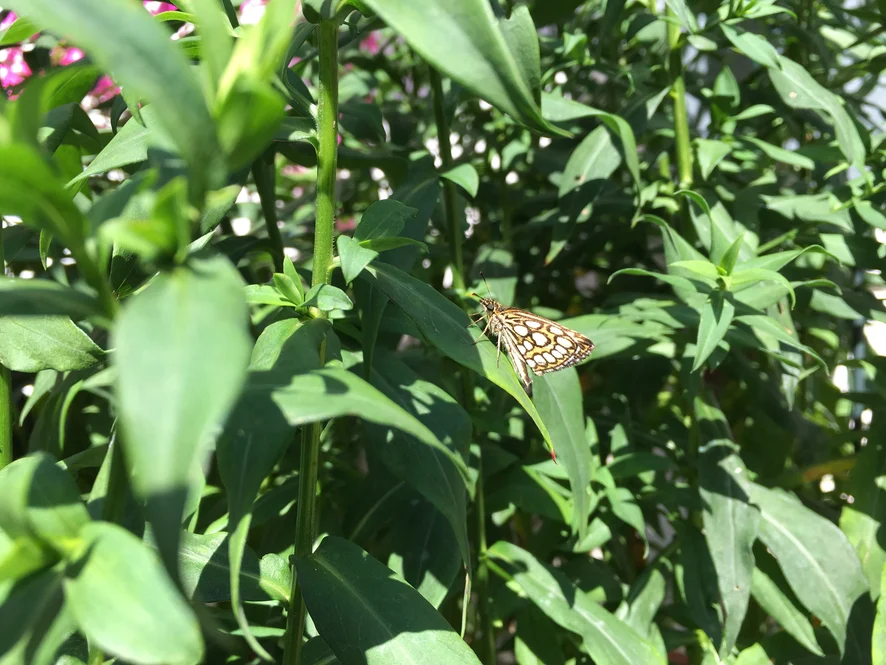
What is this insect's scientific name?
Heteropterus morpheus
